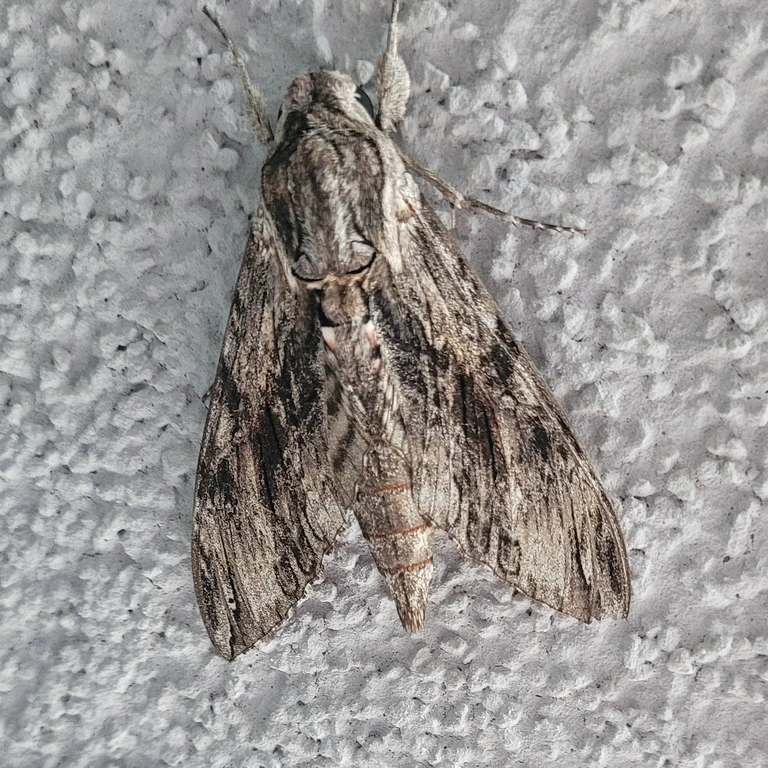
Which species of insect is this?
Agrius convolvuli
